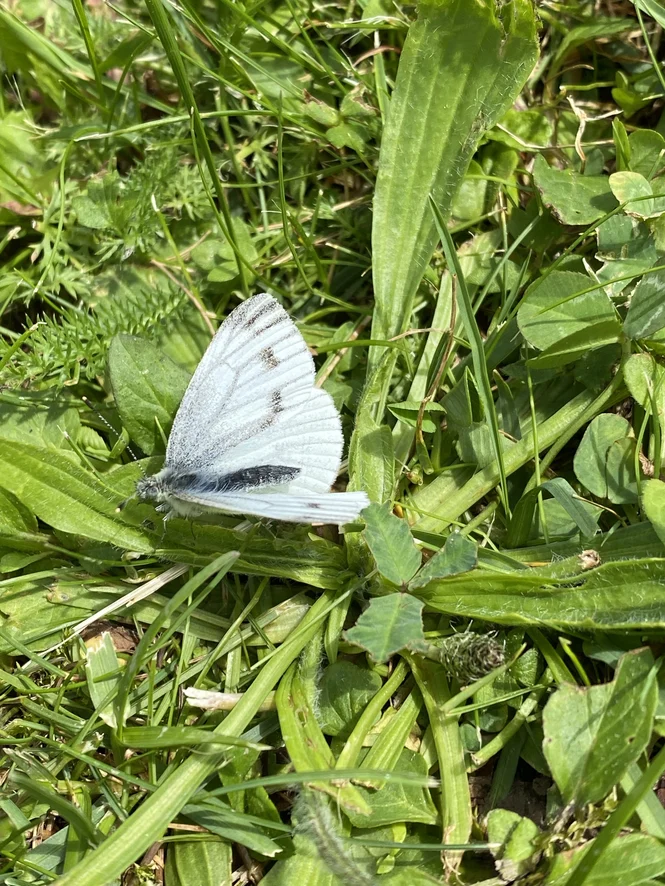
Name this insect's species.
Pieris napi
